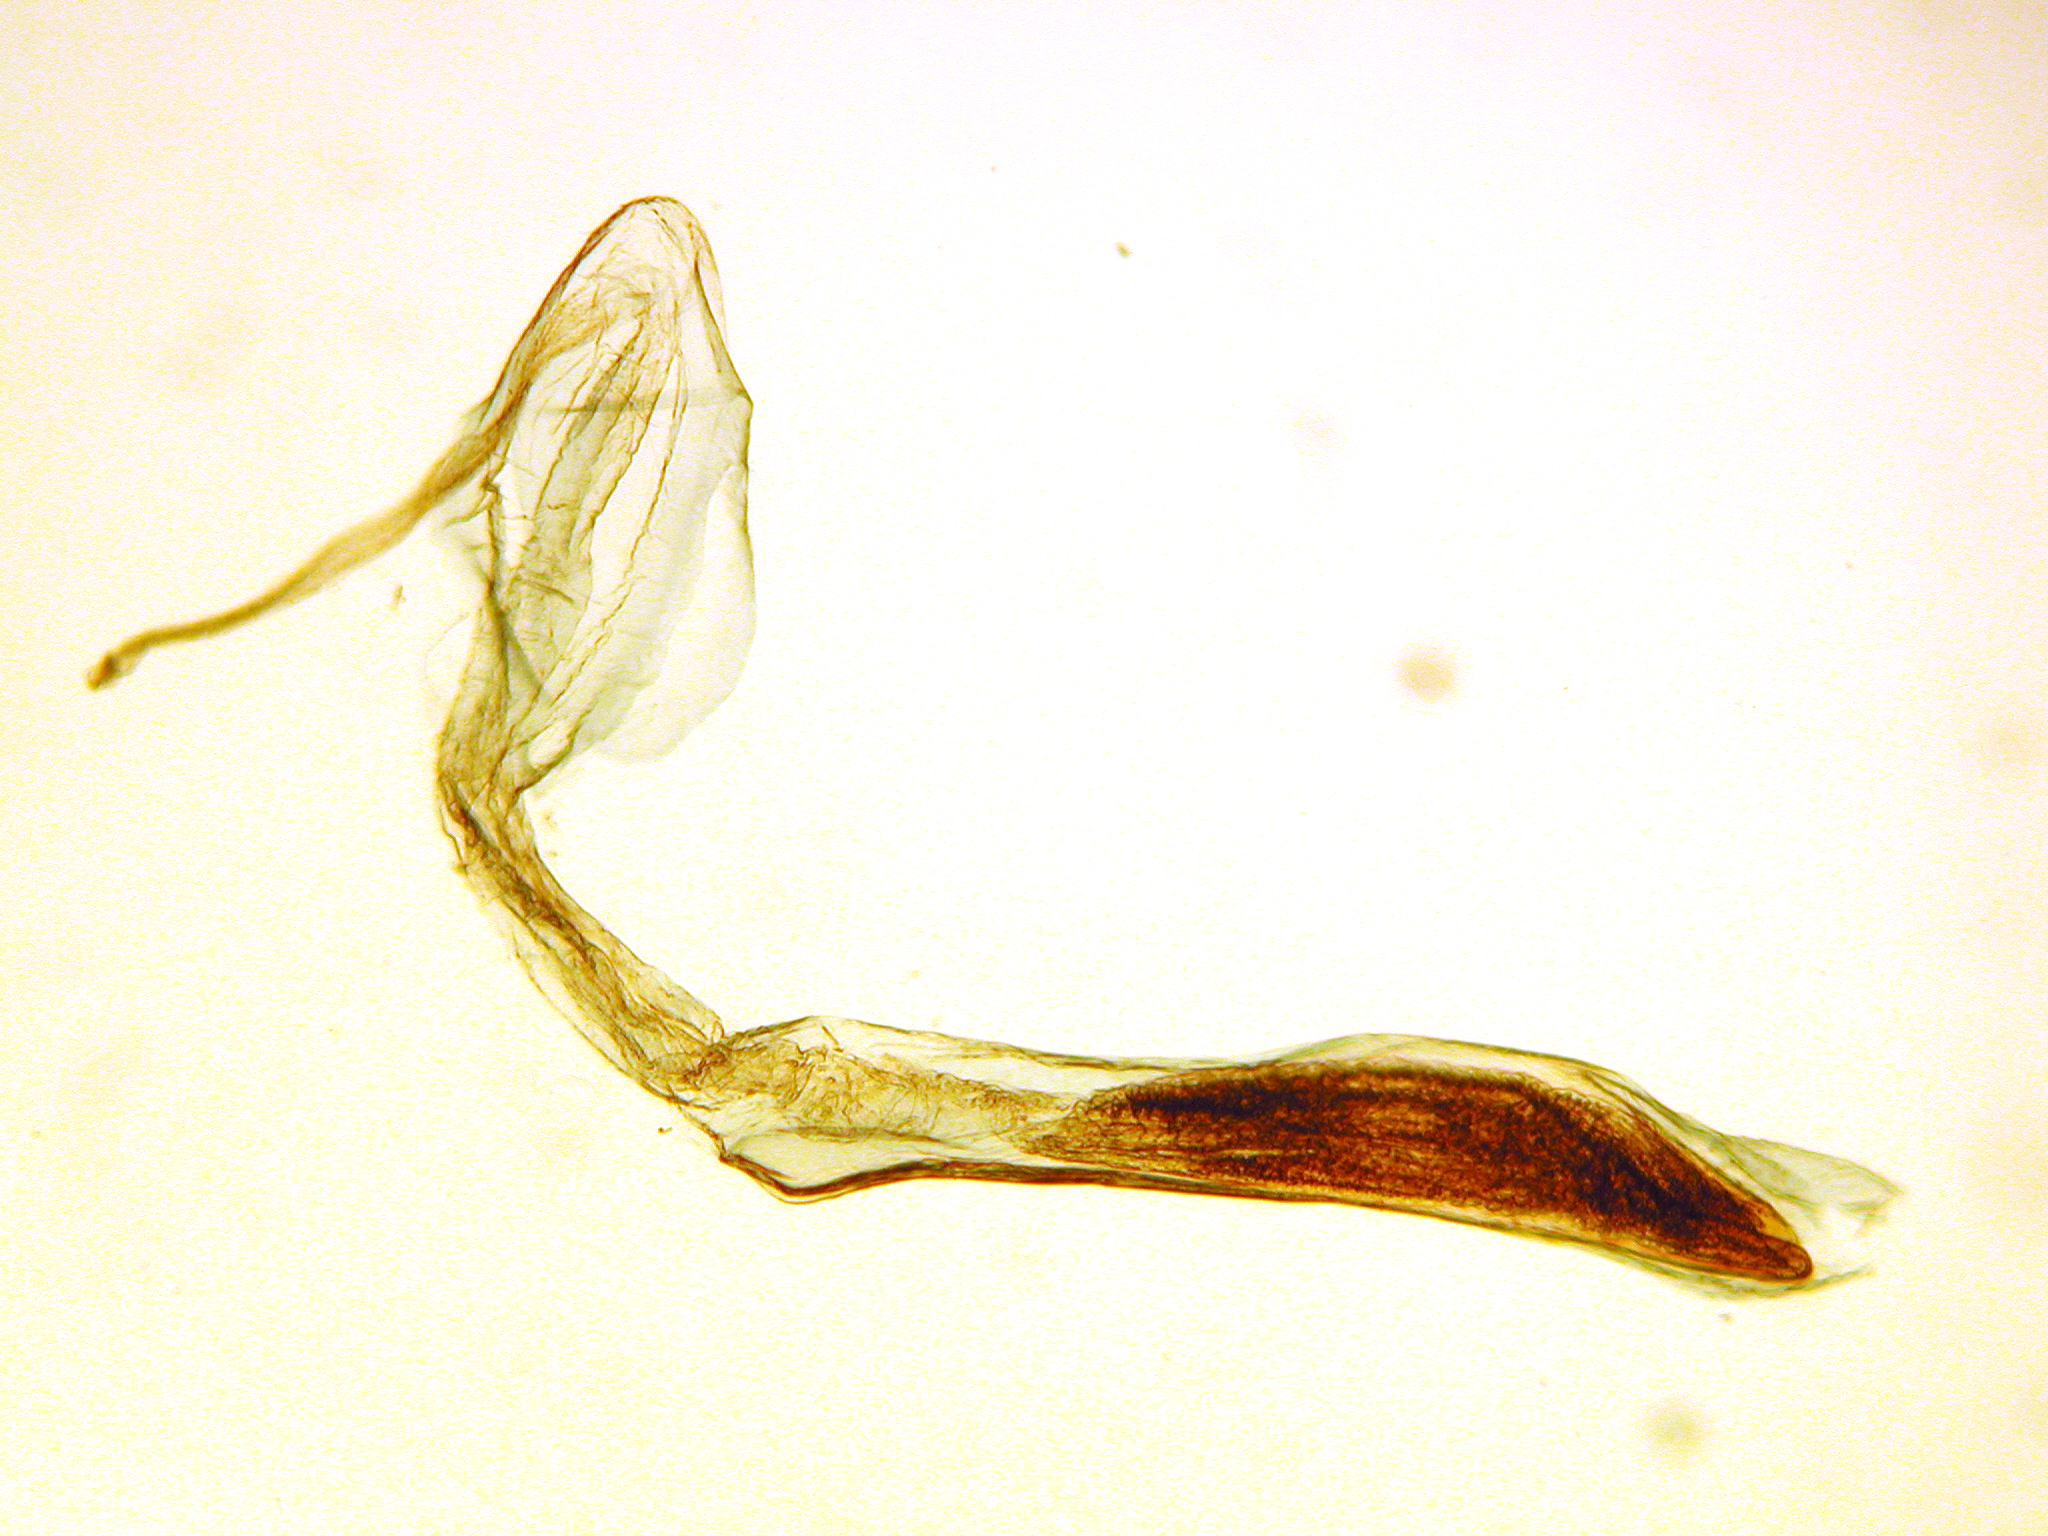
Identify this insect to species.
Nacoleia salbialis
